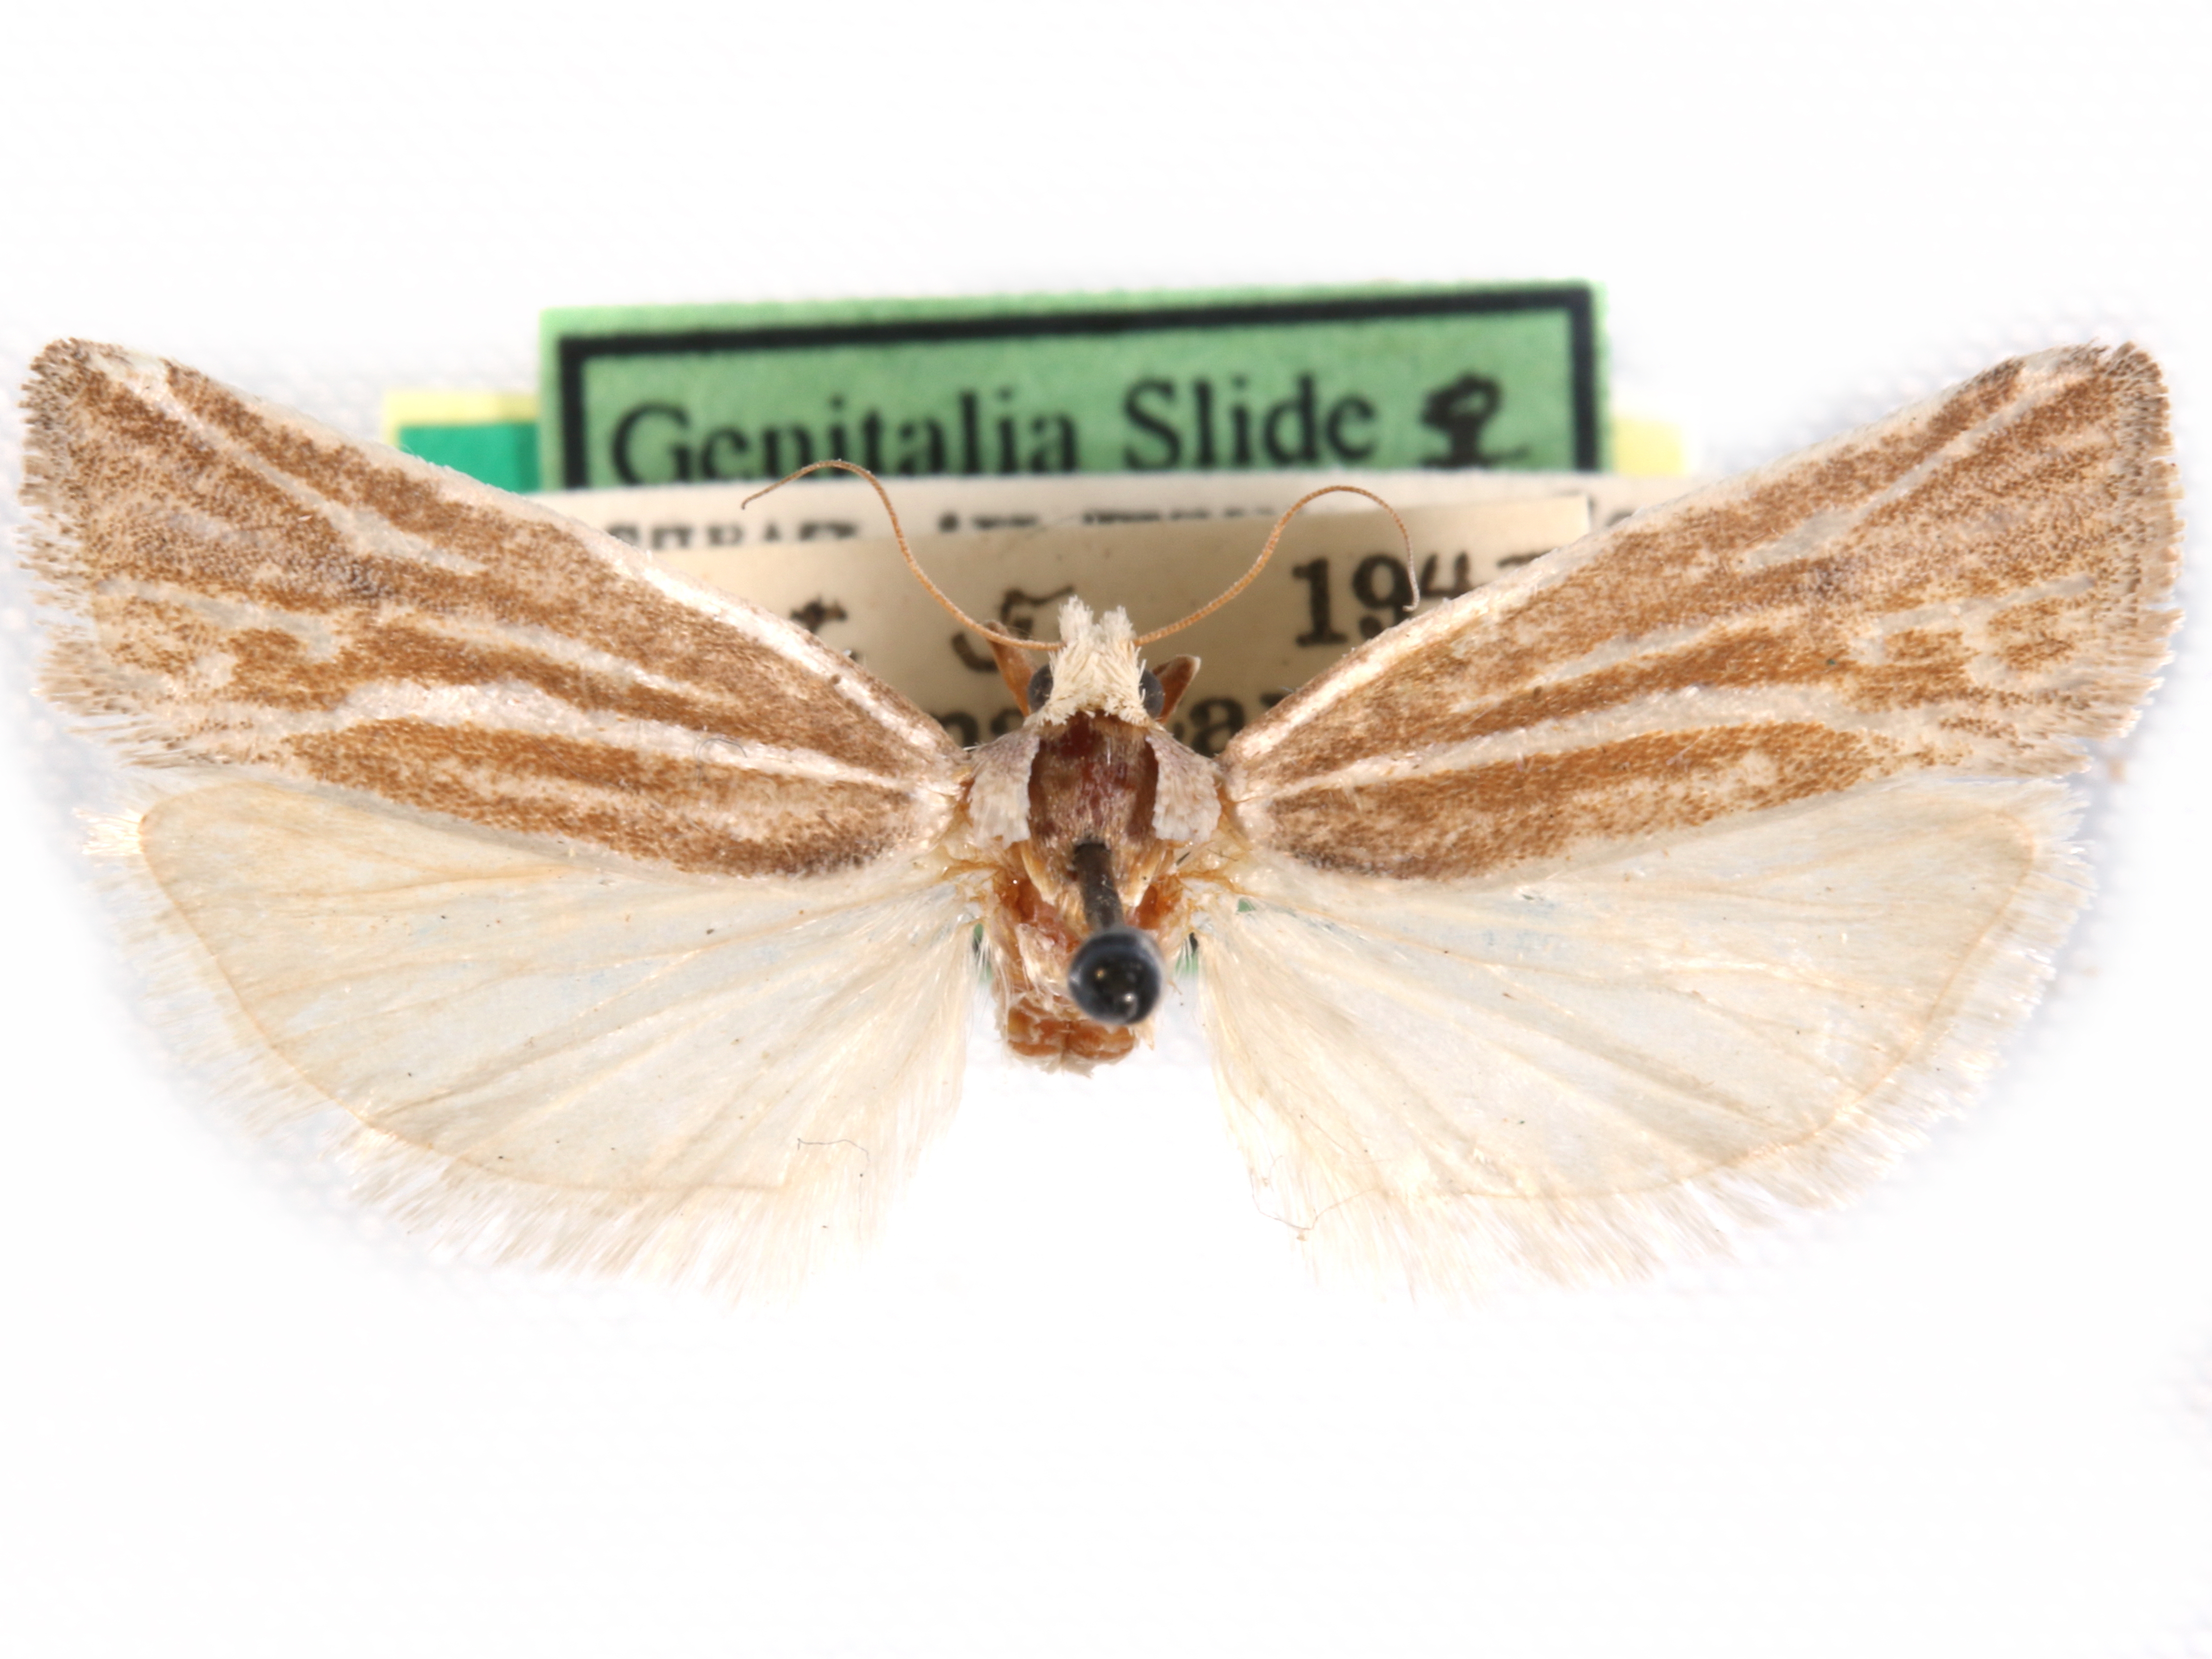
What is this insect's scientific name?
Pelochrista avalona
